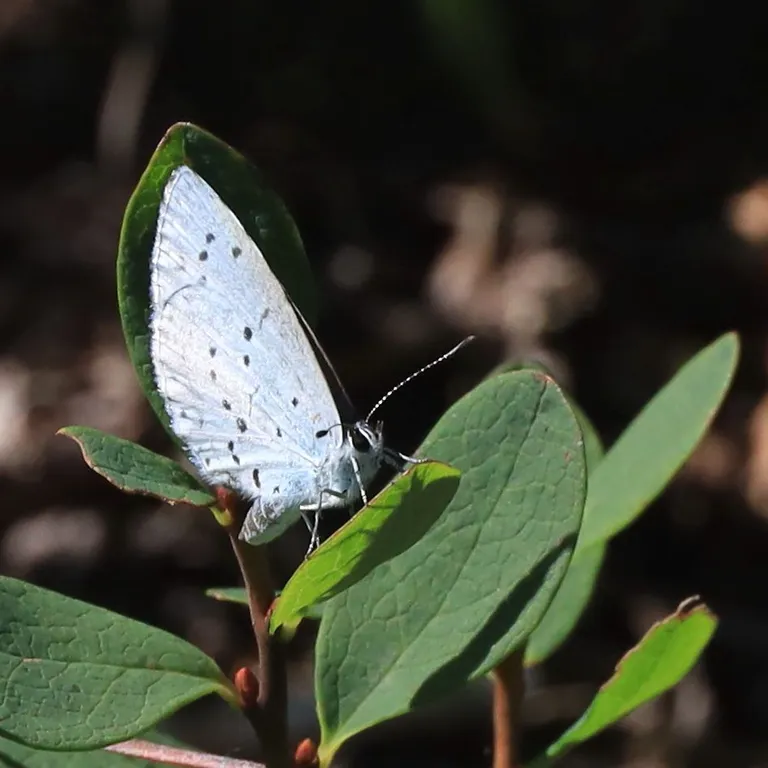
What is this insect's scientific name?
Celastrina argiolus
